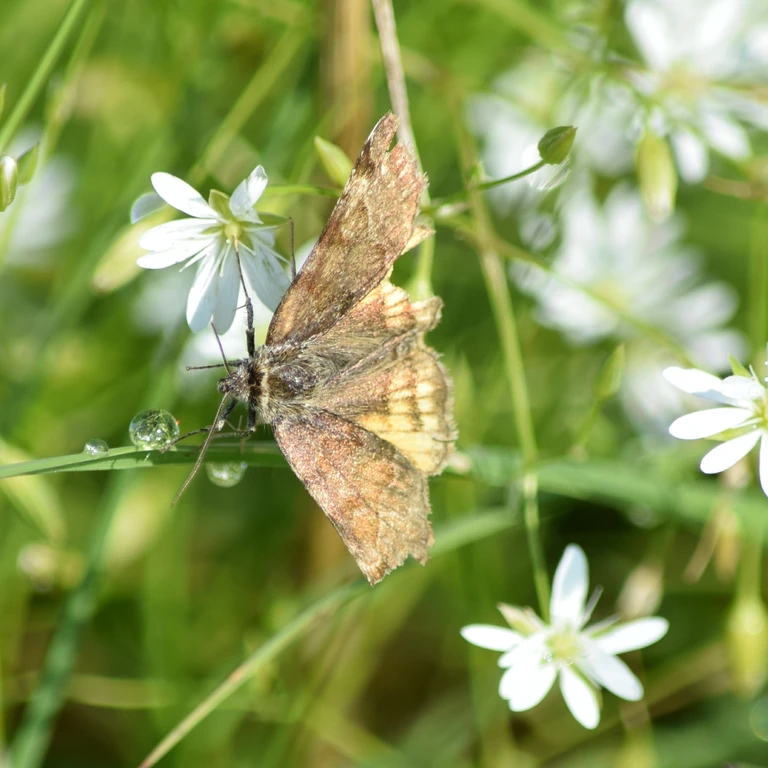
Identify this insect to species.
Euclidia glyphica
